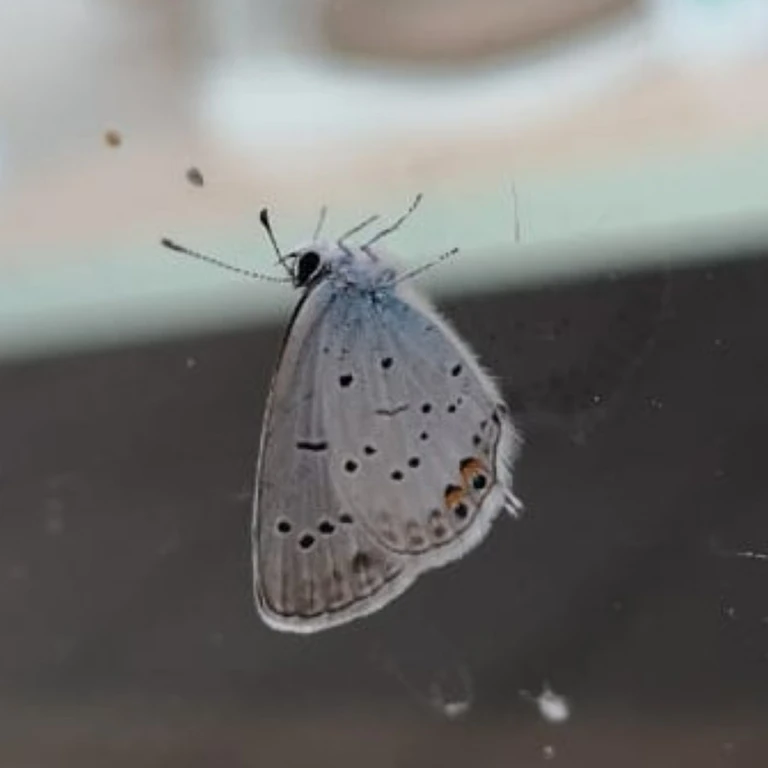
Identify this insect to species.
Cupido argiades (also Elkalyce argiades)
